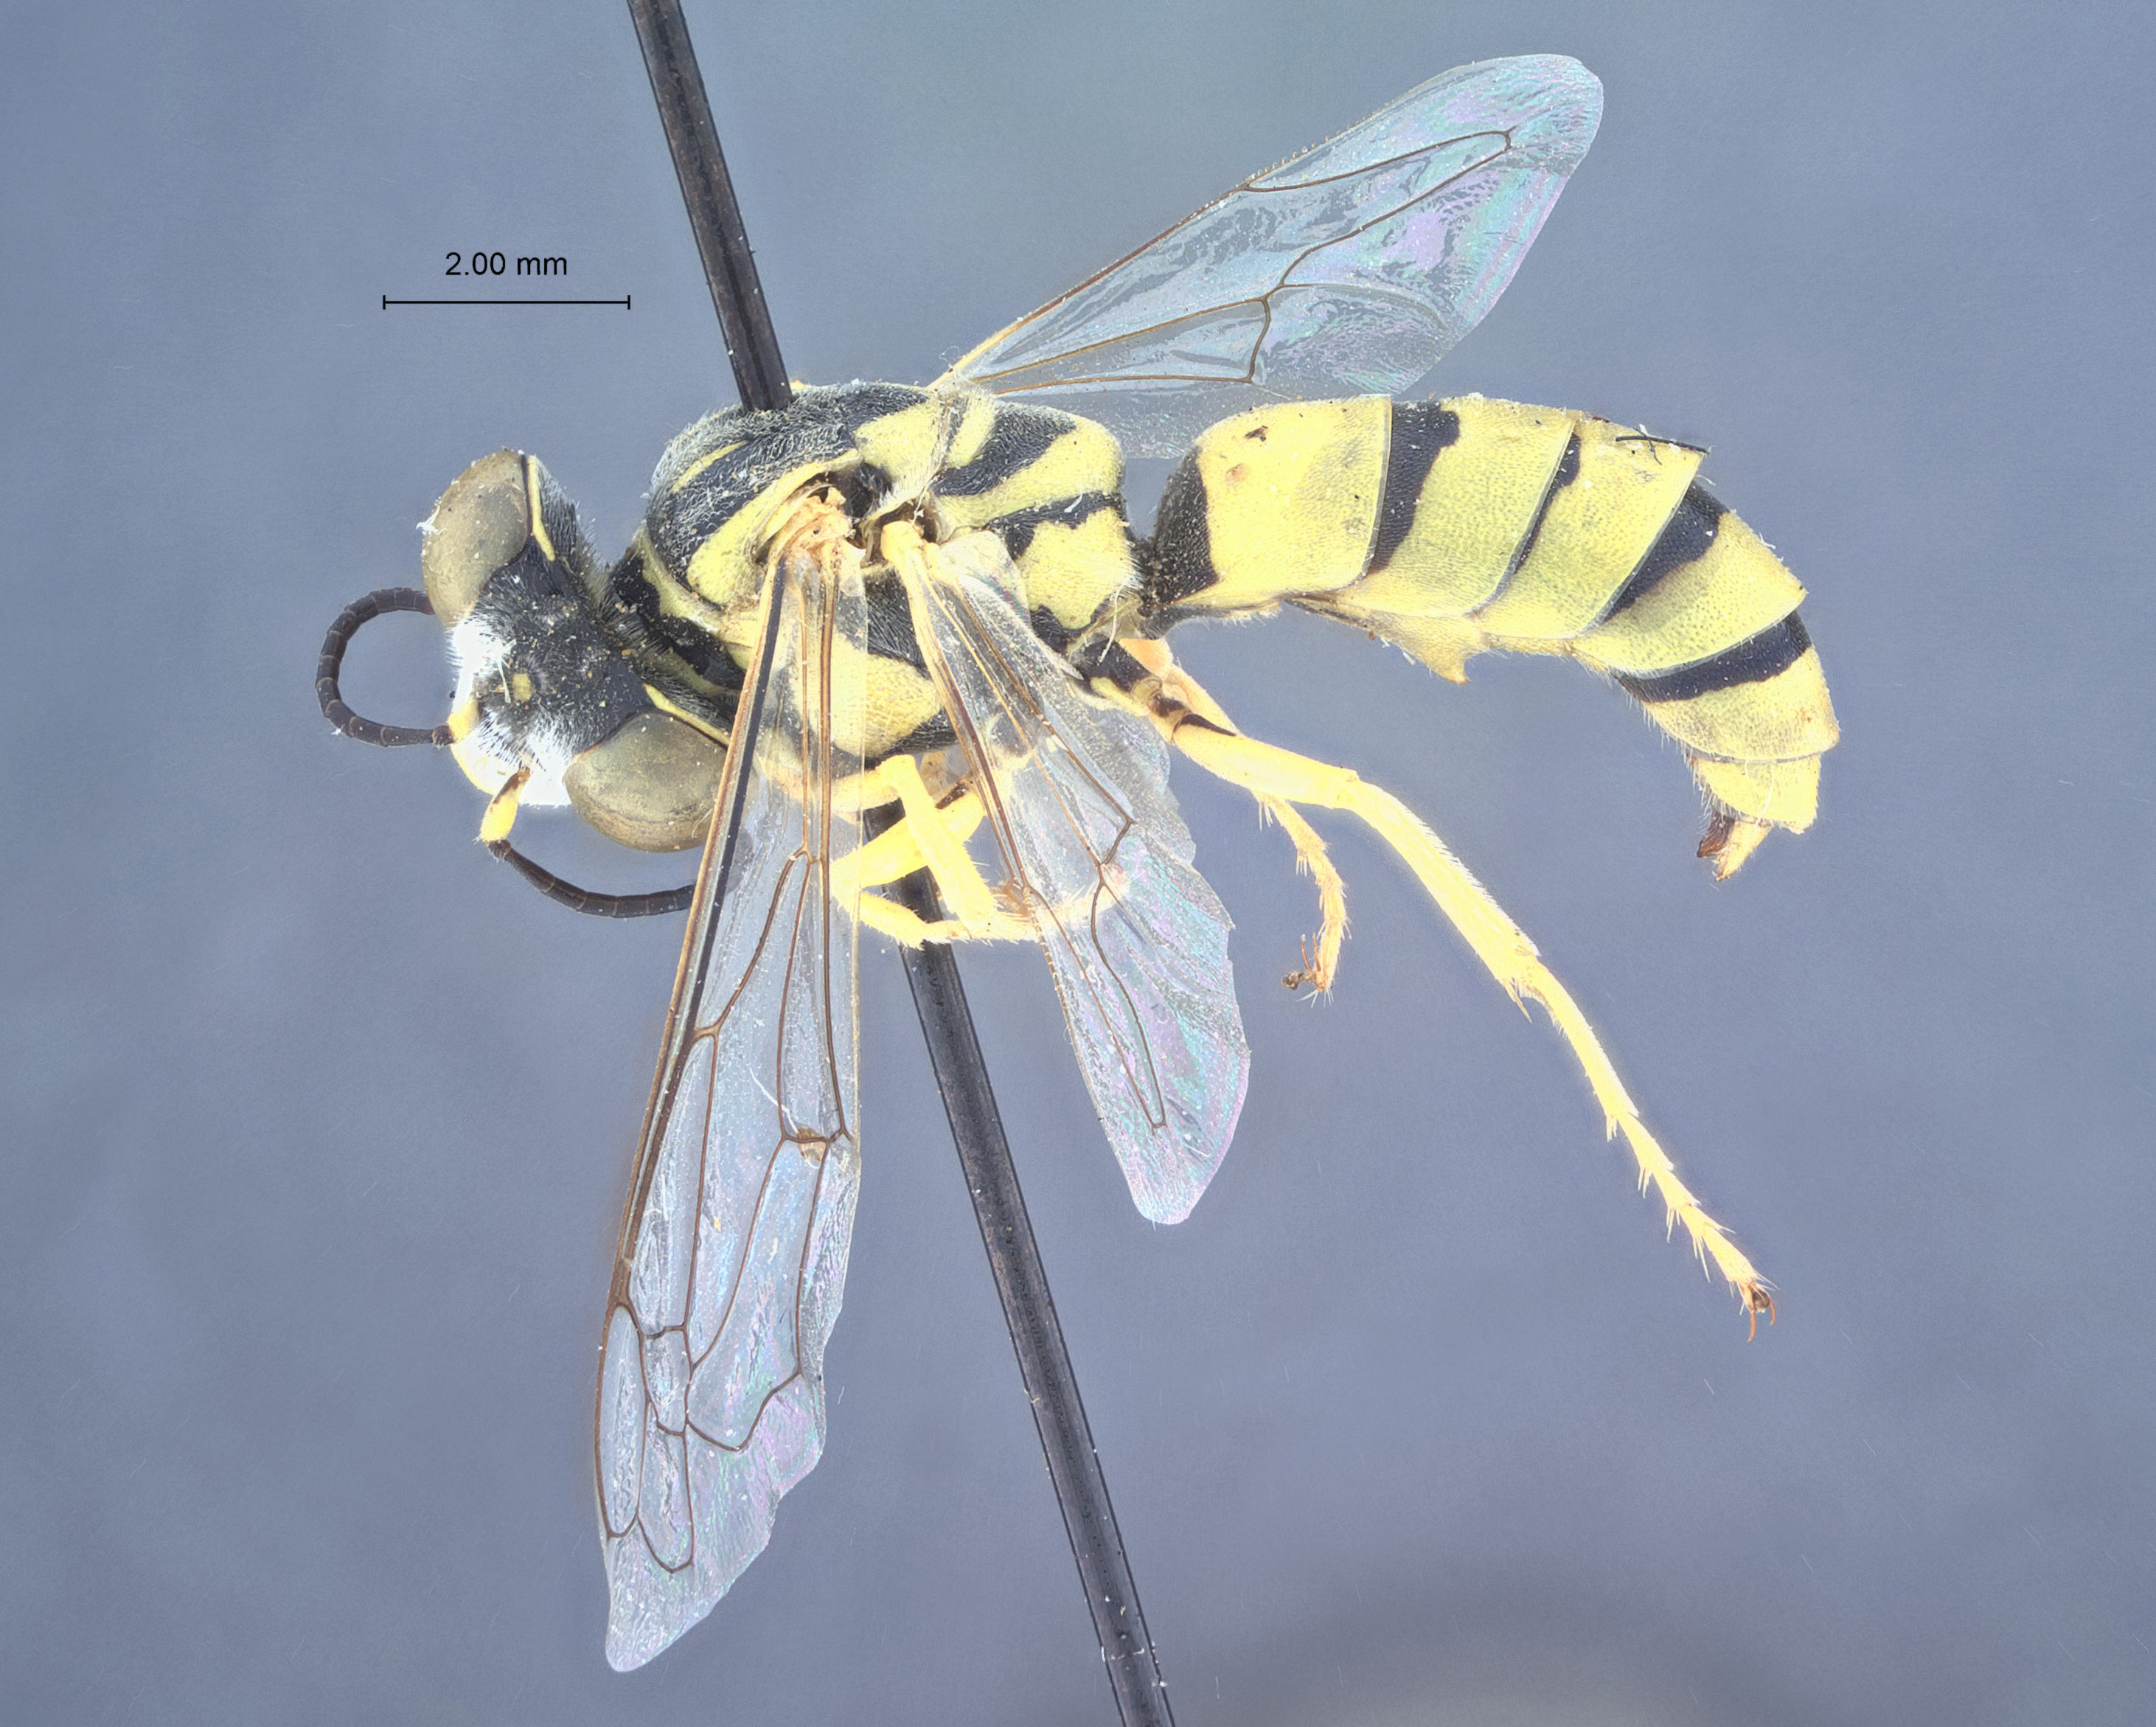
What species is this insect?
Microbembix bidens
